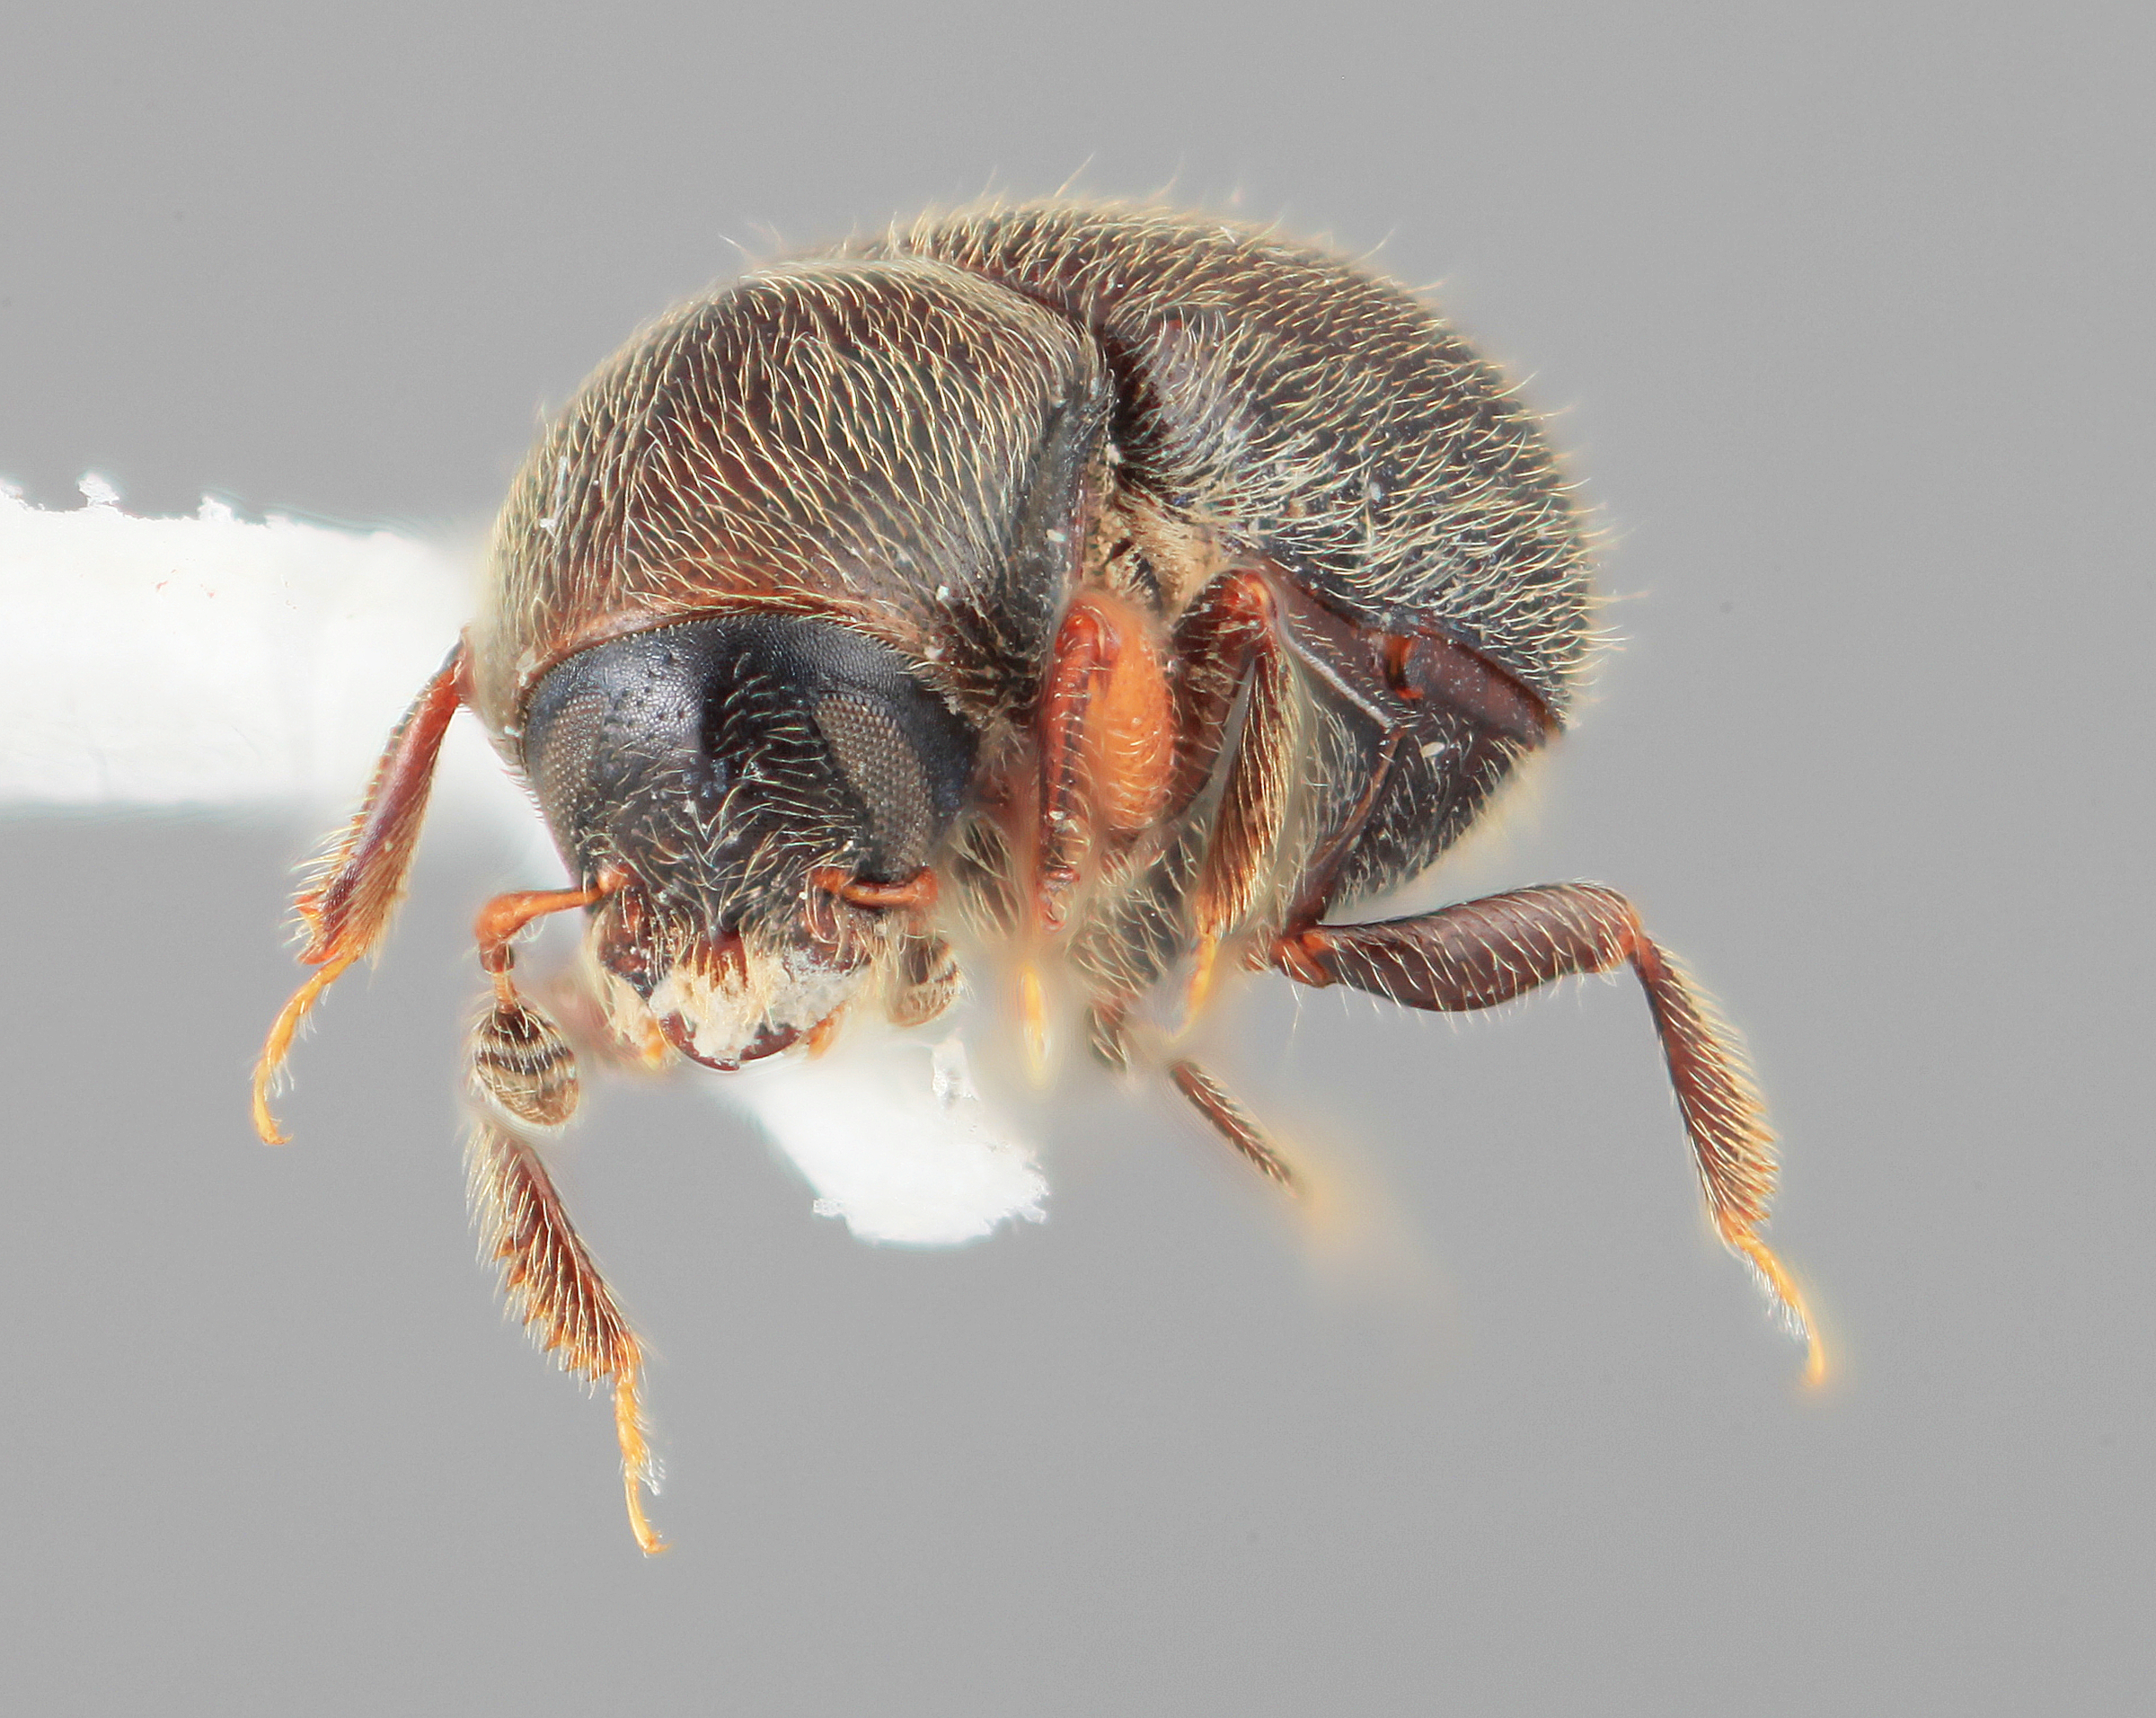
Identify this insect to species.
Scolytodes crinalis
